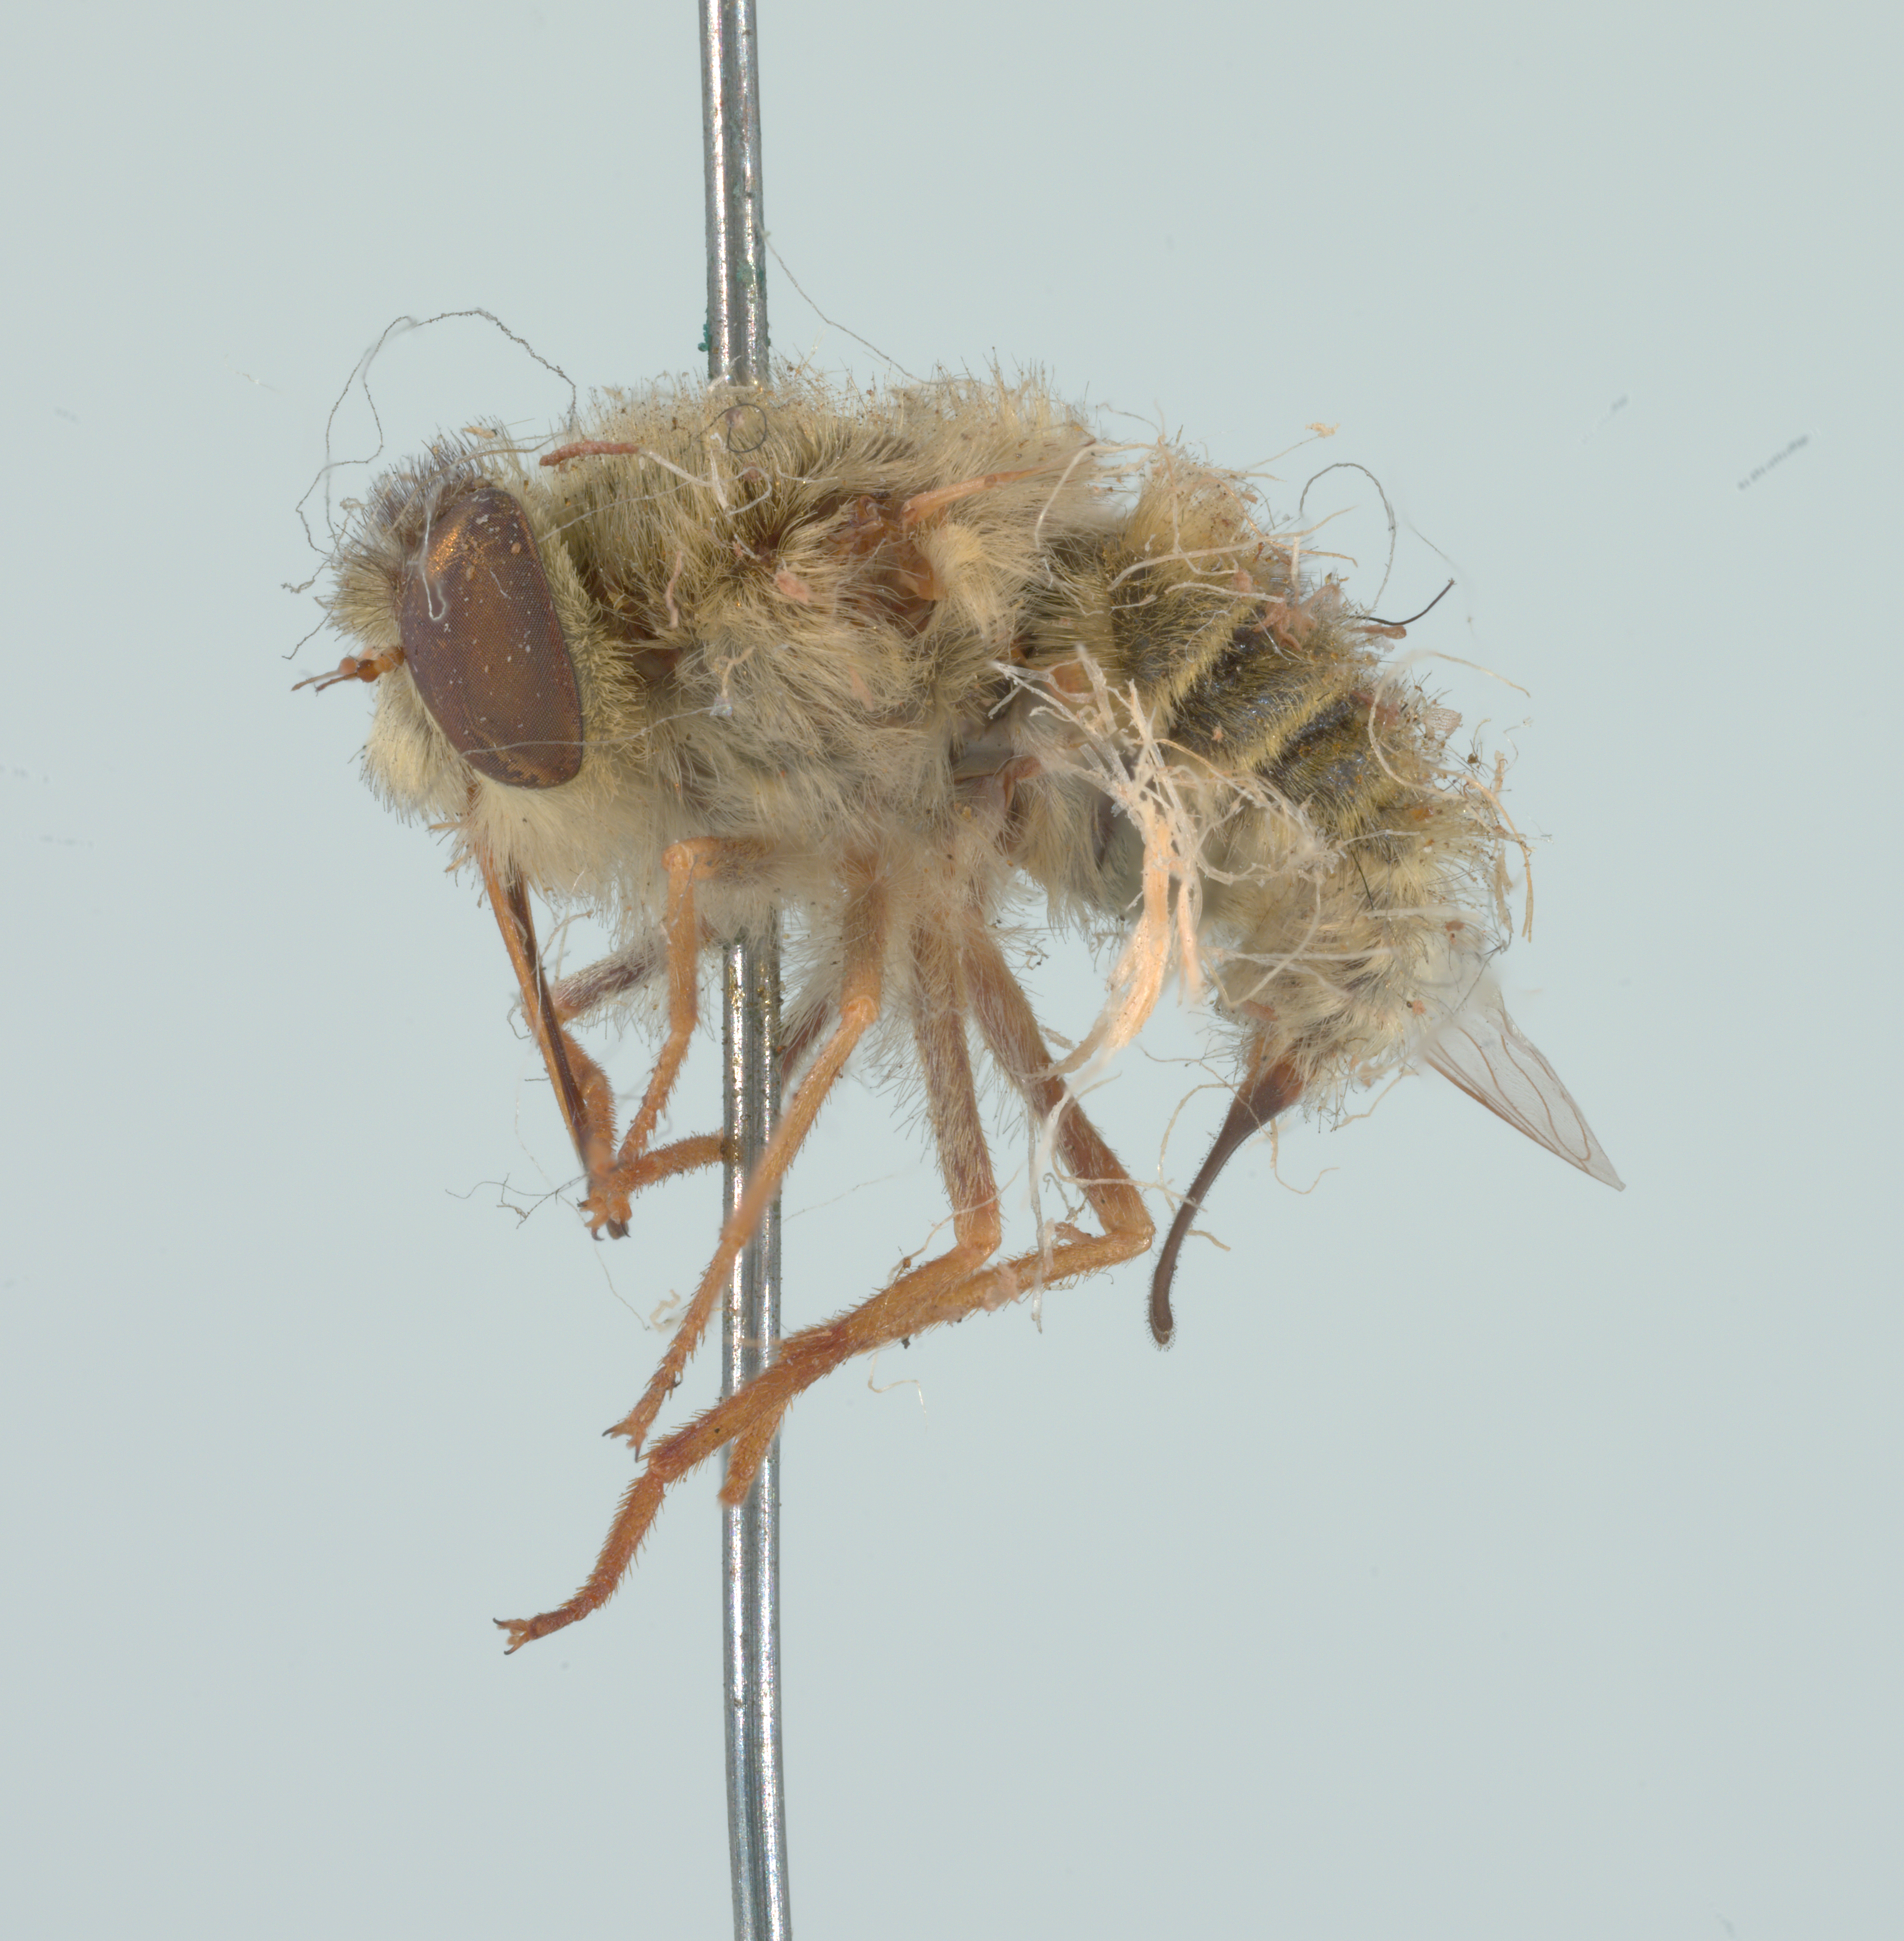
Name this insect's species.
Neorhynchocephalus sackenii
